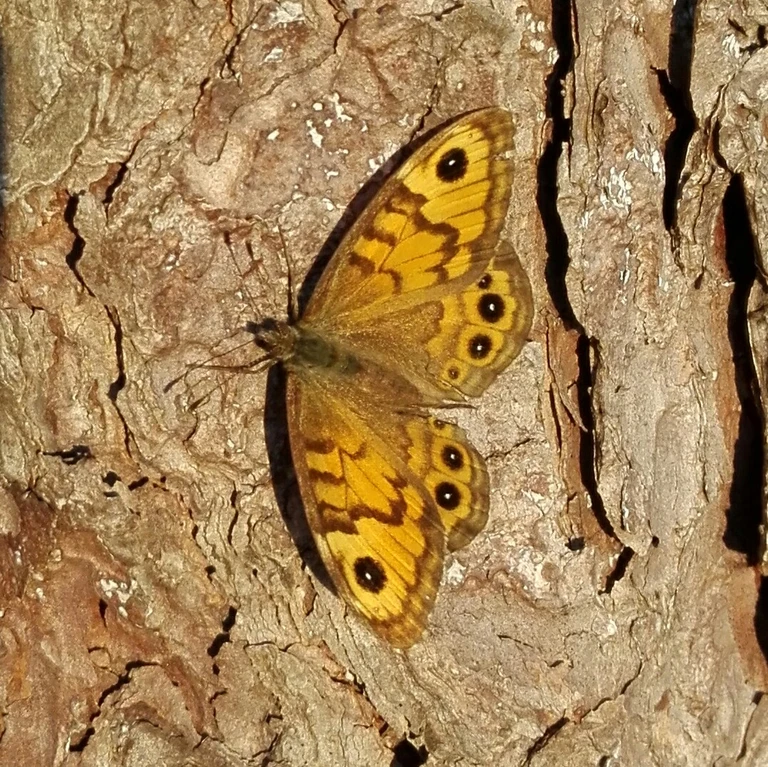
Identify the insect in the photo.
Lasiommata megera (also Pararge megera)
